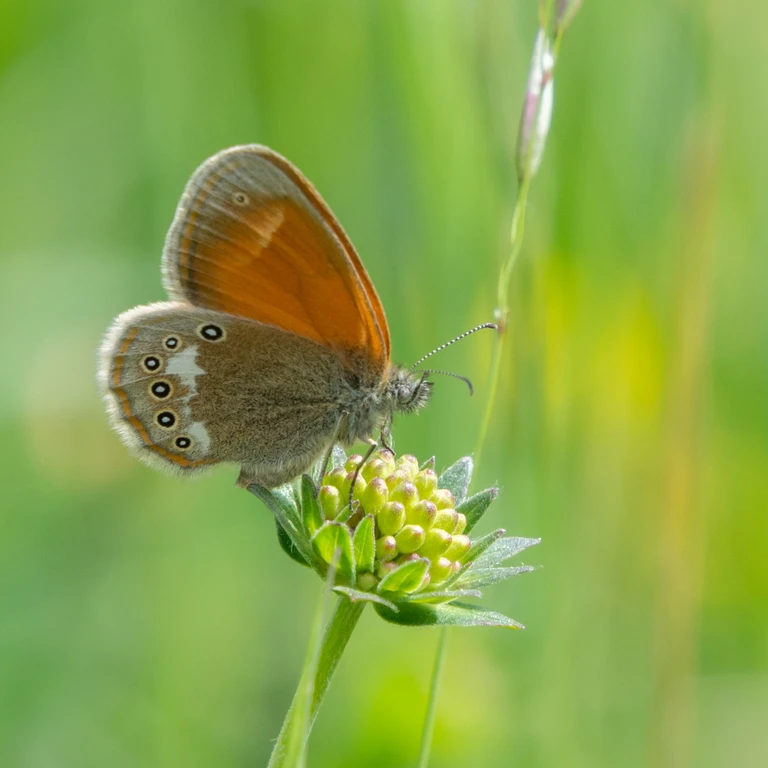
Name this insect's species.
Coenonympha glycerion (also Coenonympha iphis)
